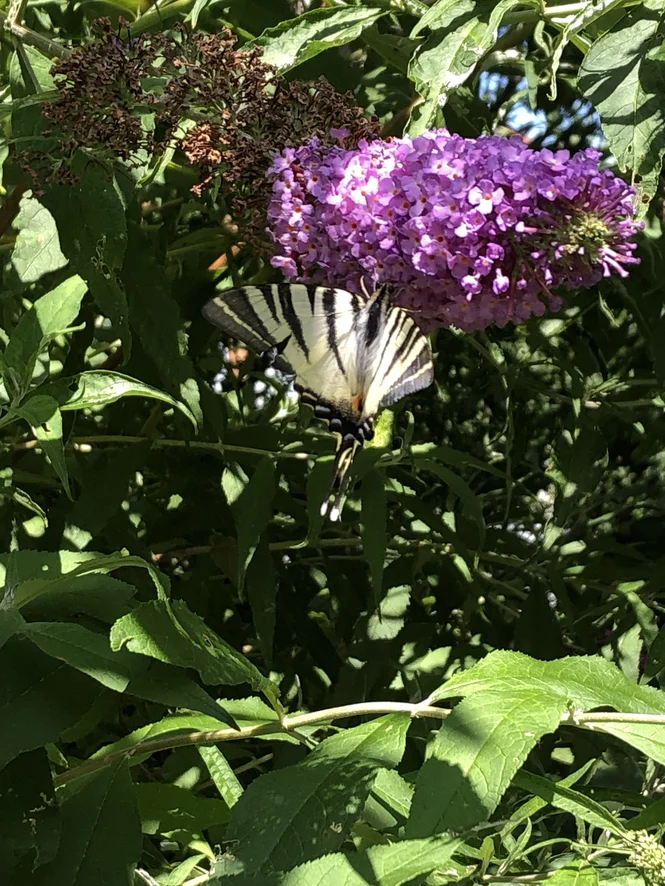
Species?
Iphiclides podalirius
